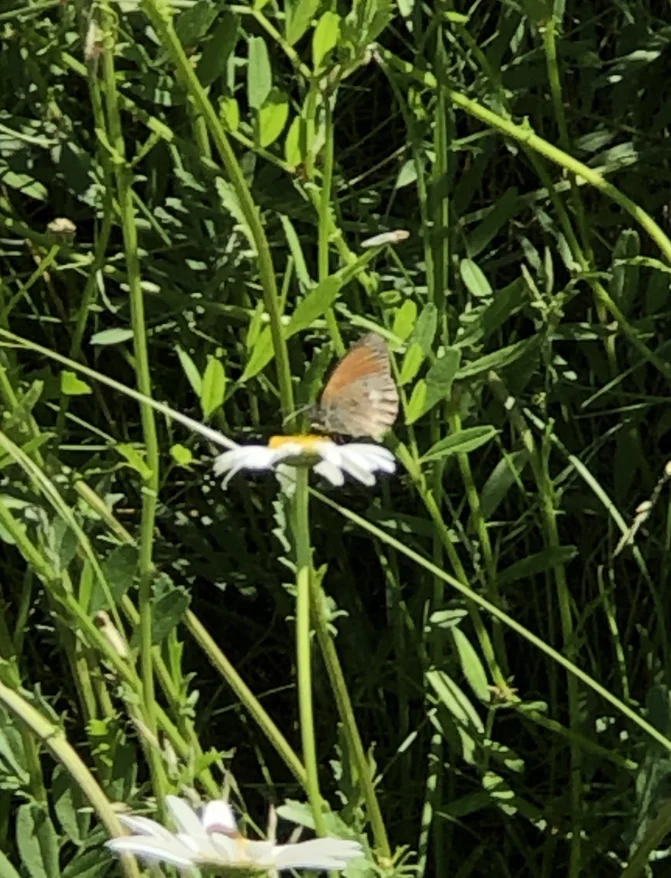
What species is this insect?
Coenonympha glycerion (also Coenonympha iphis)
